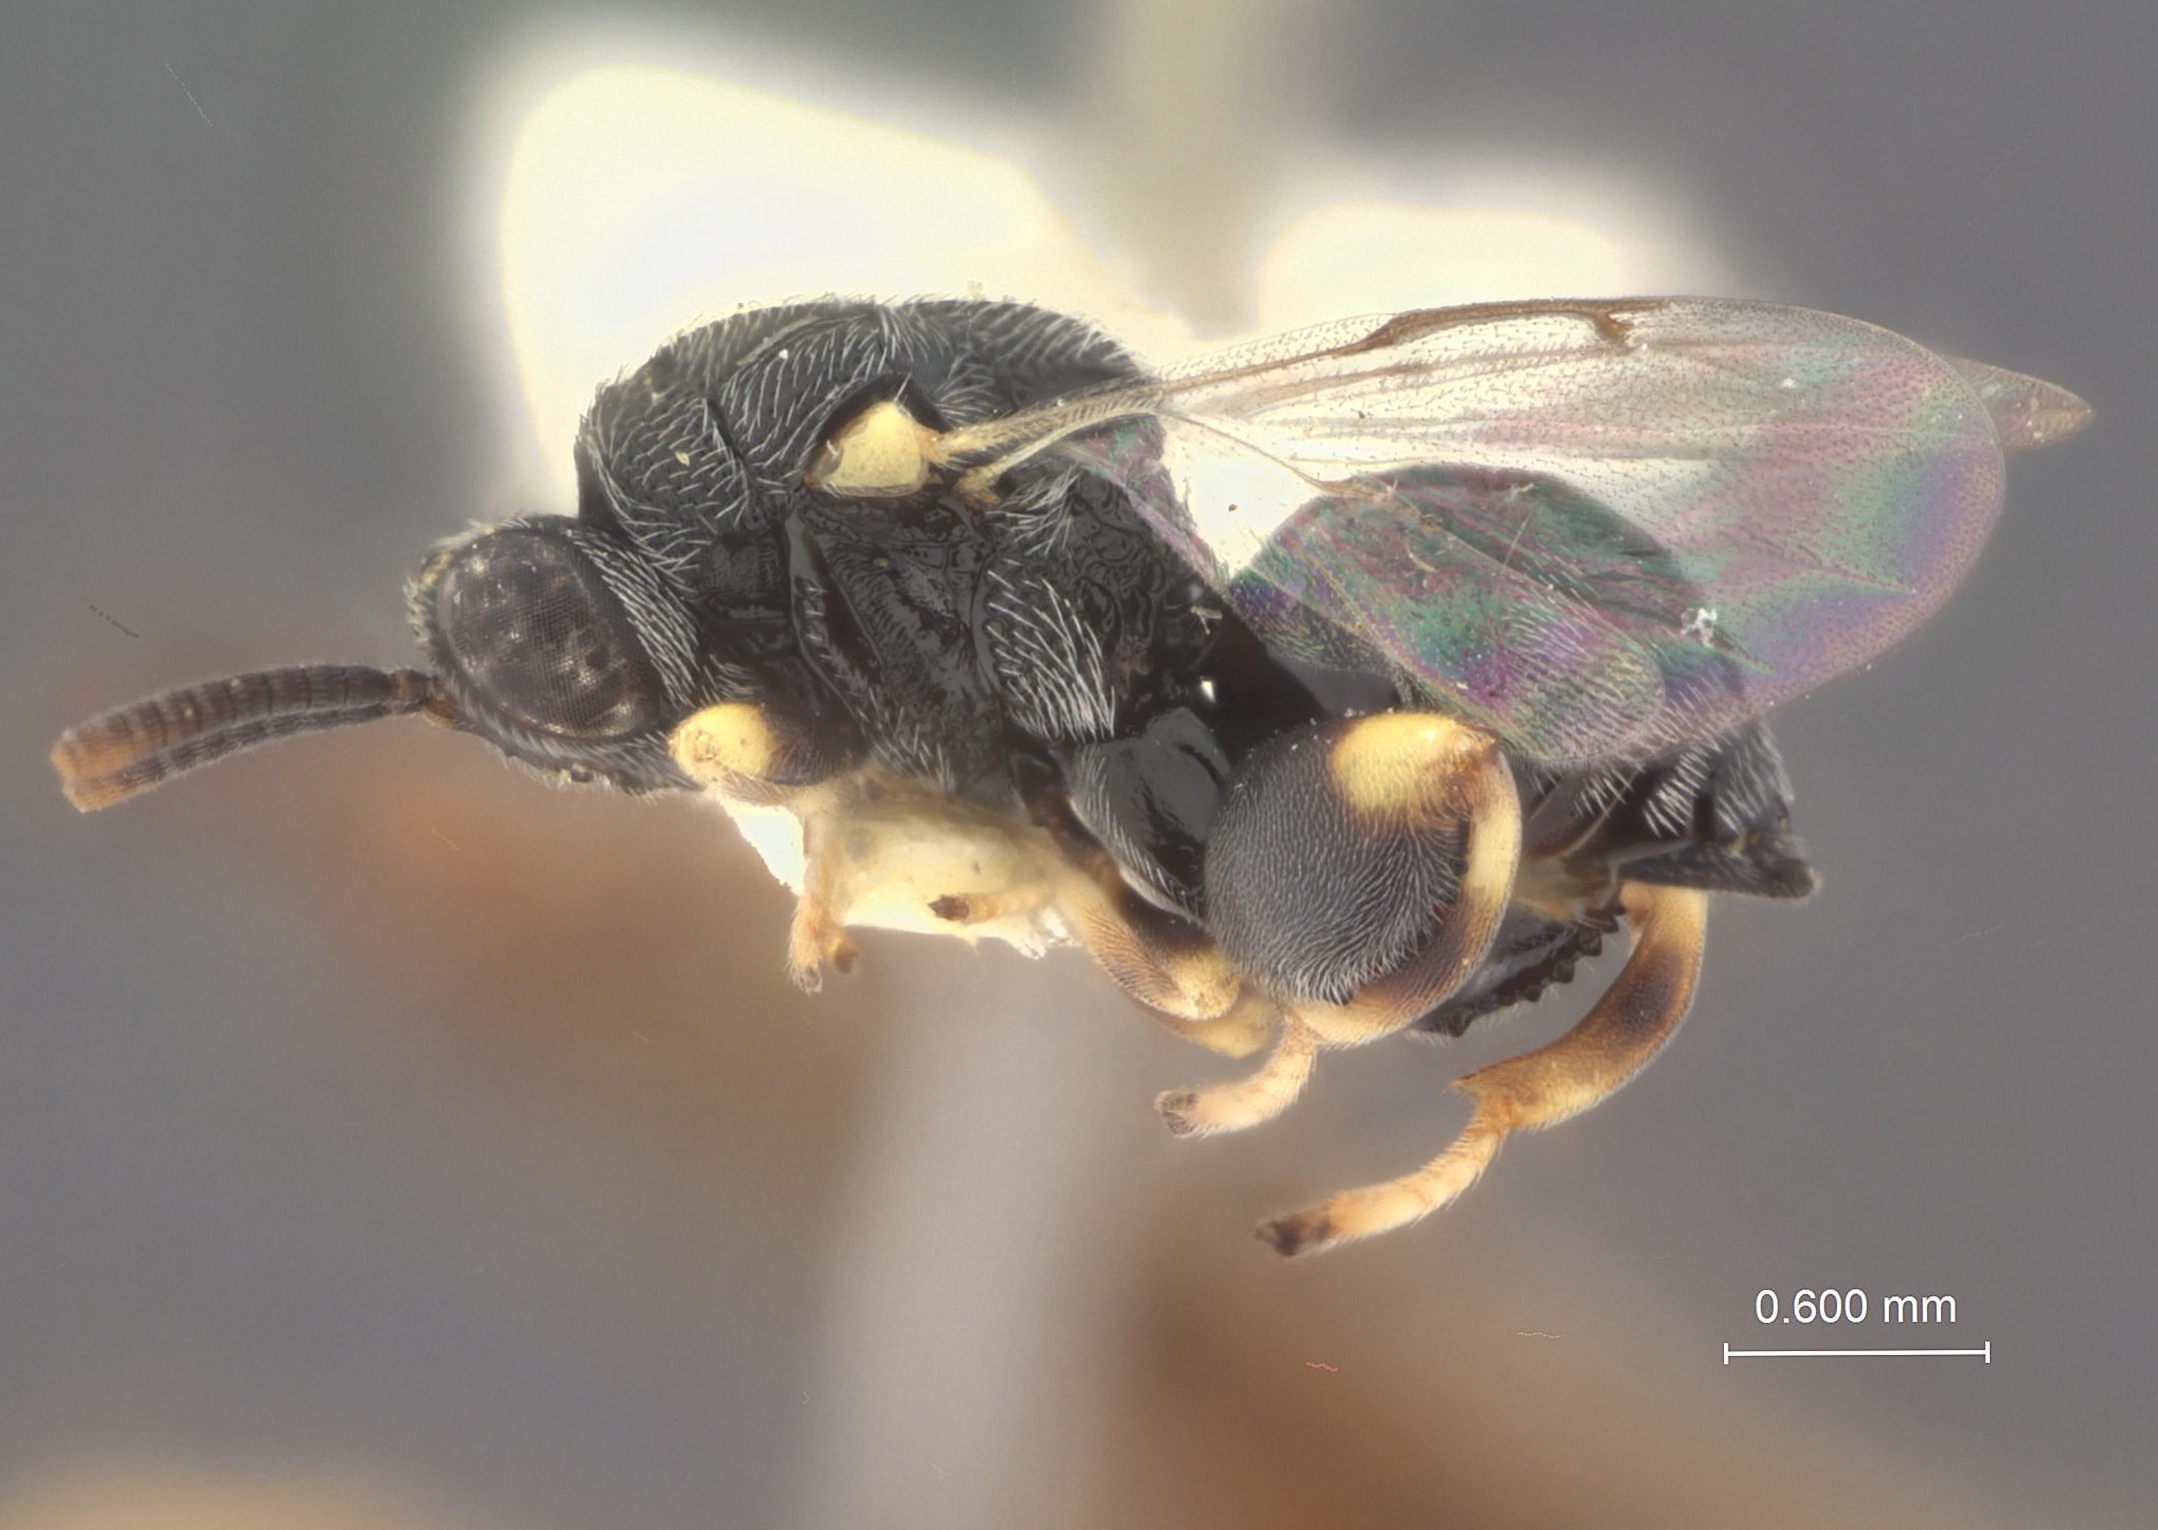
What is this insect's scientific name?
Brachymeria molestae
